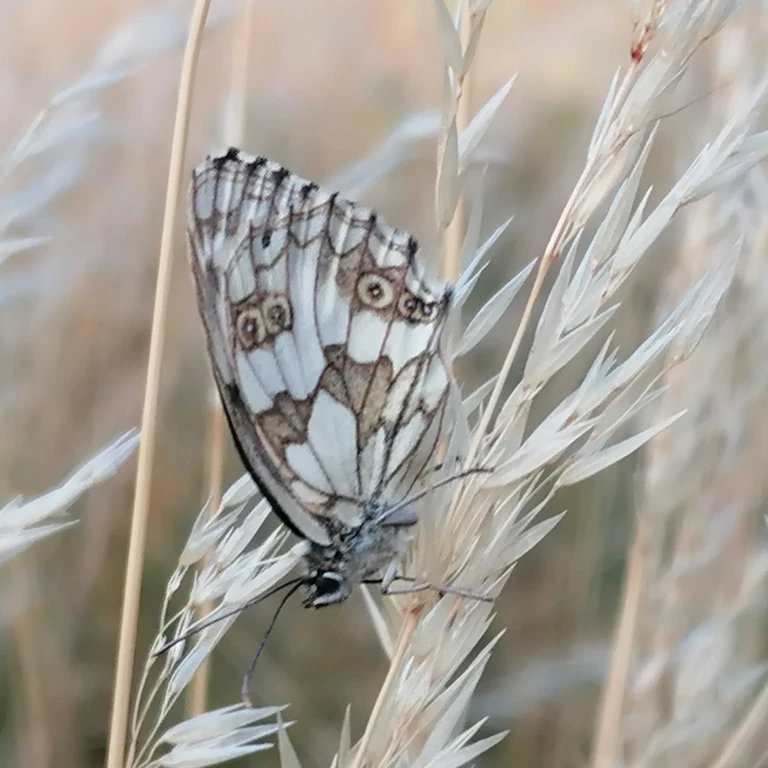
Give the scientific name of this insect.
Melanargia galathea
